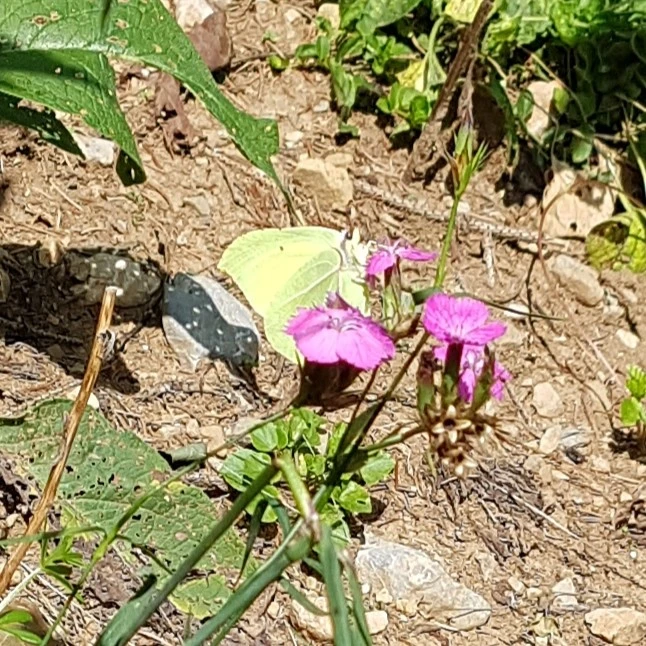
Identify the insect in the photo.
Gonepteryx rhamni
